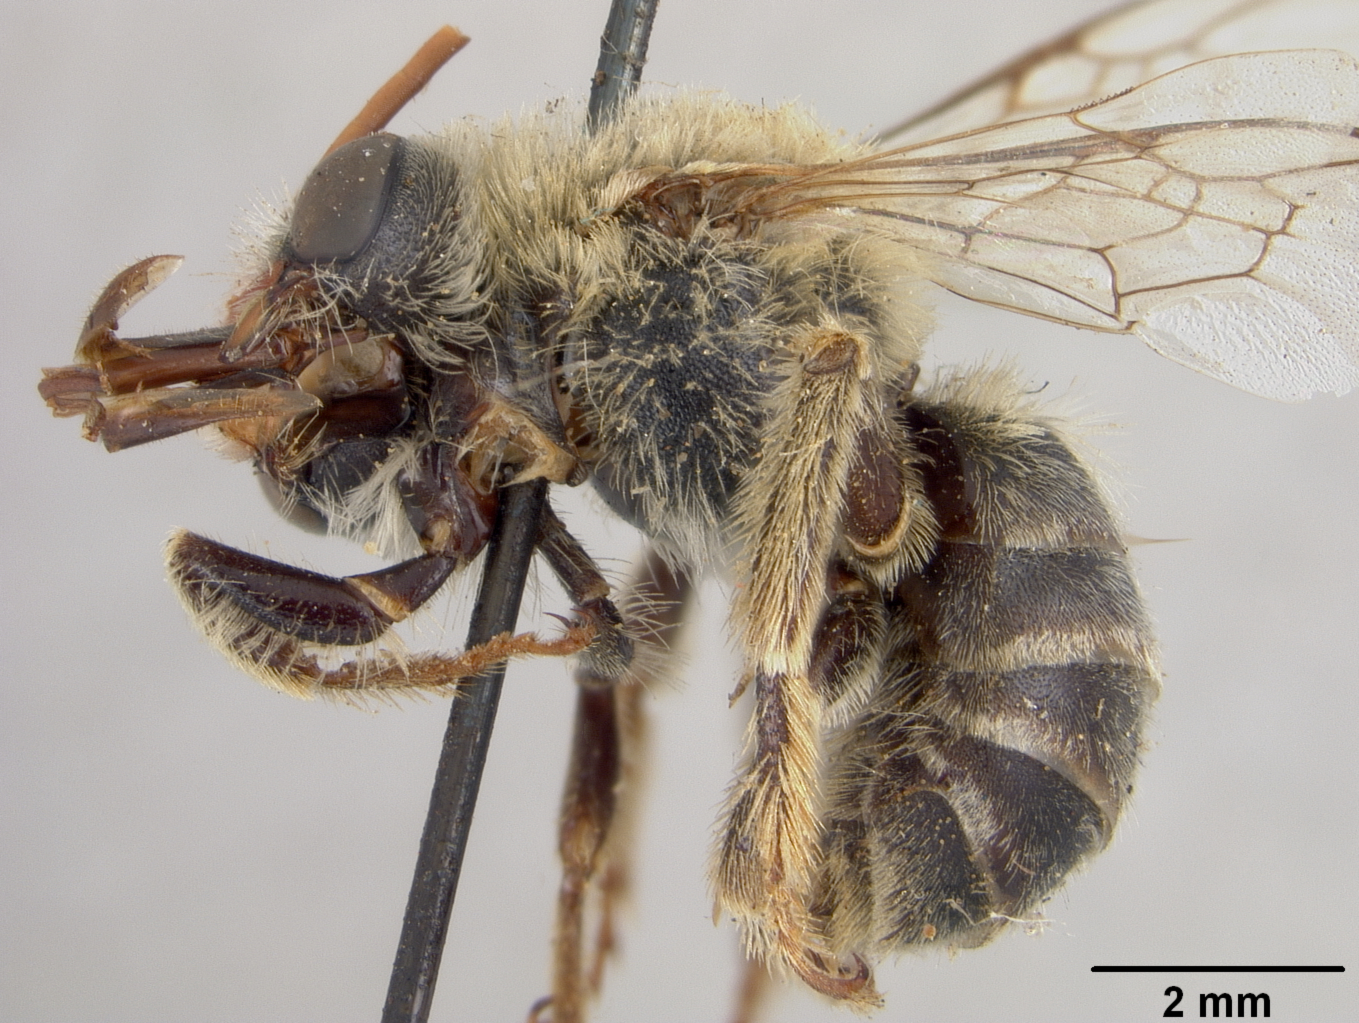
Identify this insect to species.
Melissodes bishoppi
